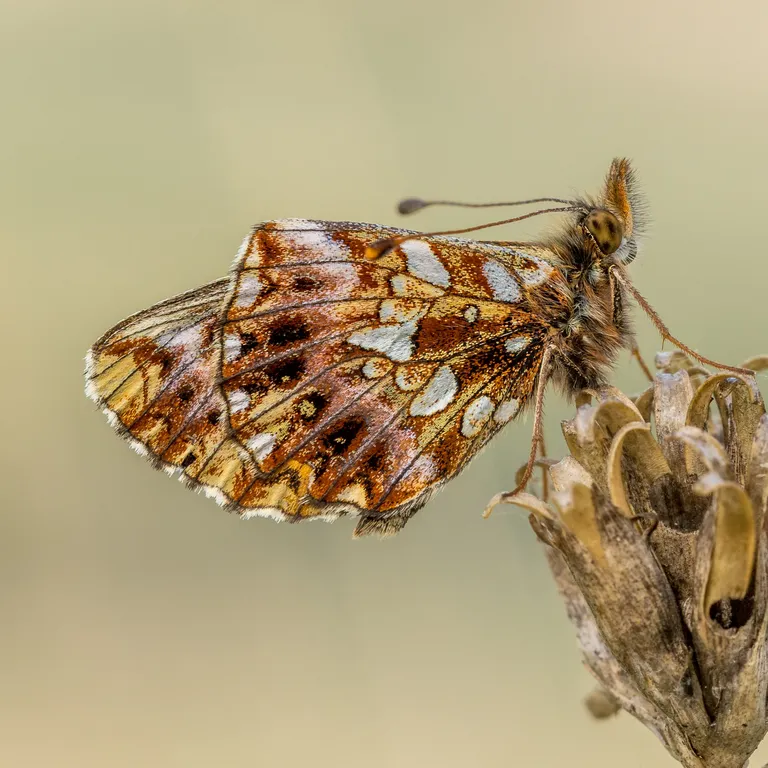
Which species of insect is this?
Boloria dia
